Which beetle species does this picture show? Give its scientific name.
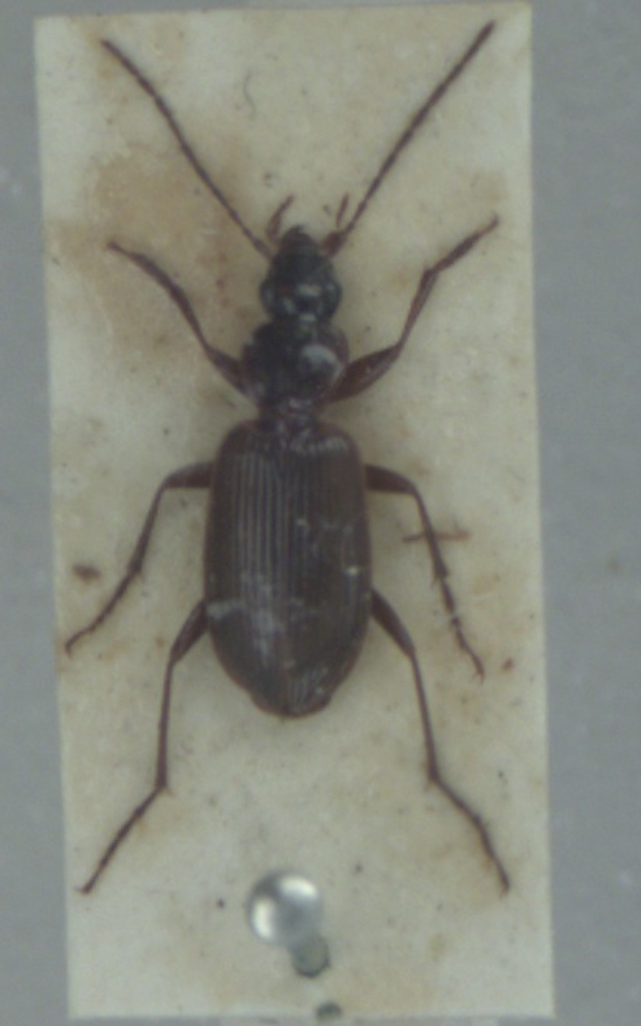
Platynus livens
